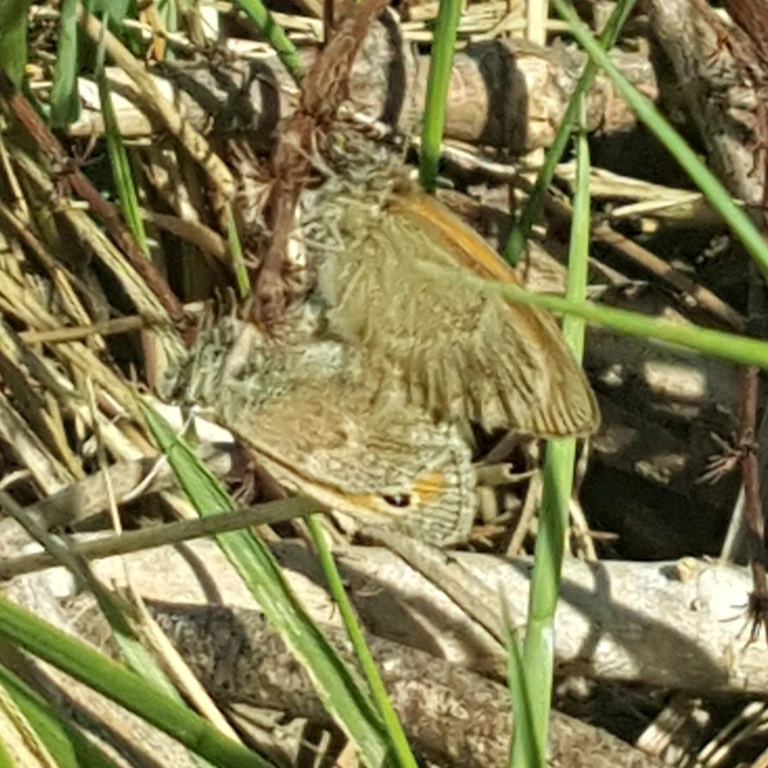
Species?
Coenonympha pamphilus
